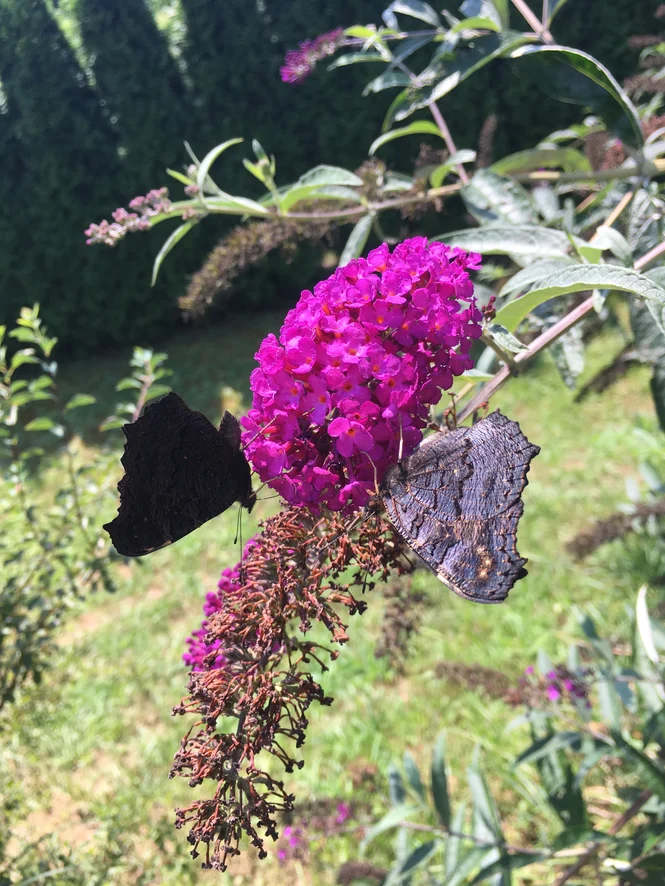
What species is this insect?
Aglais io
